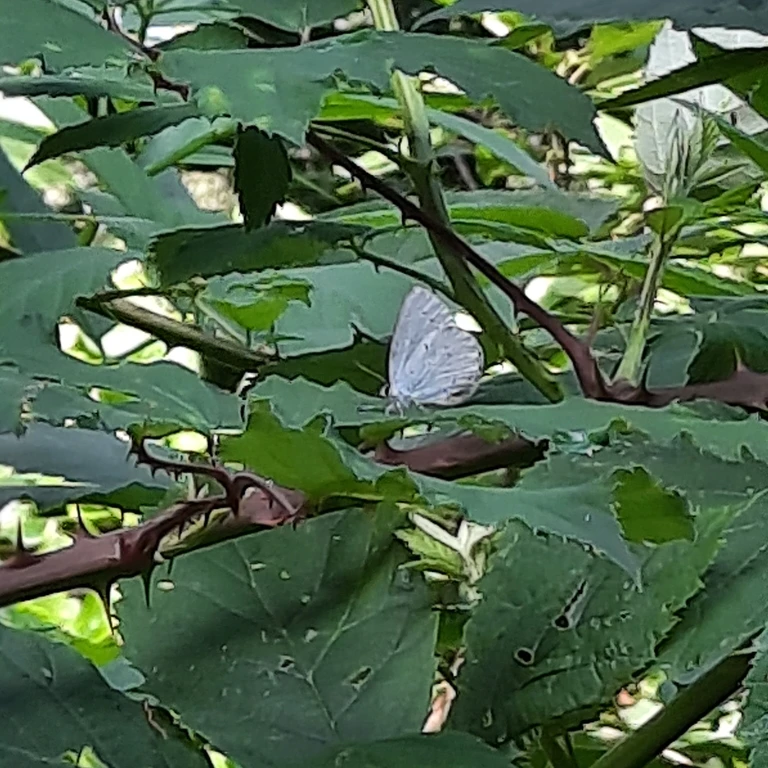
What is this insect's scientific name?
Celastrina argiolus
